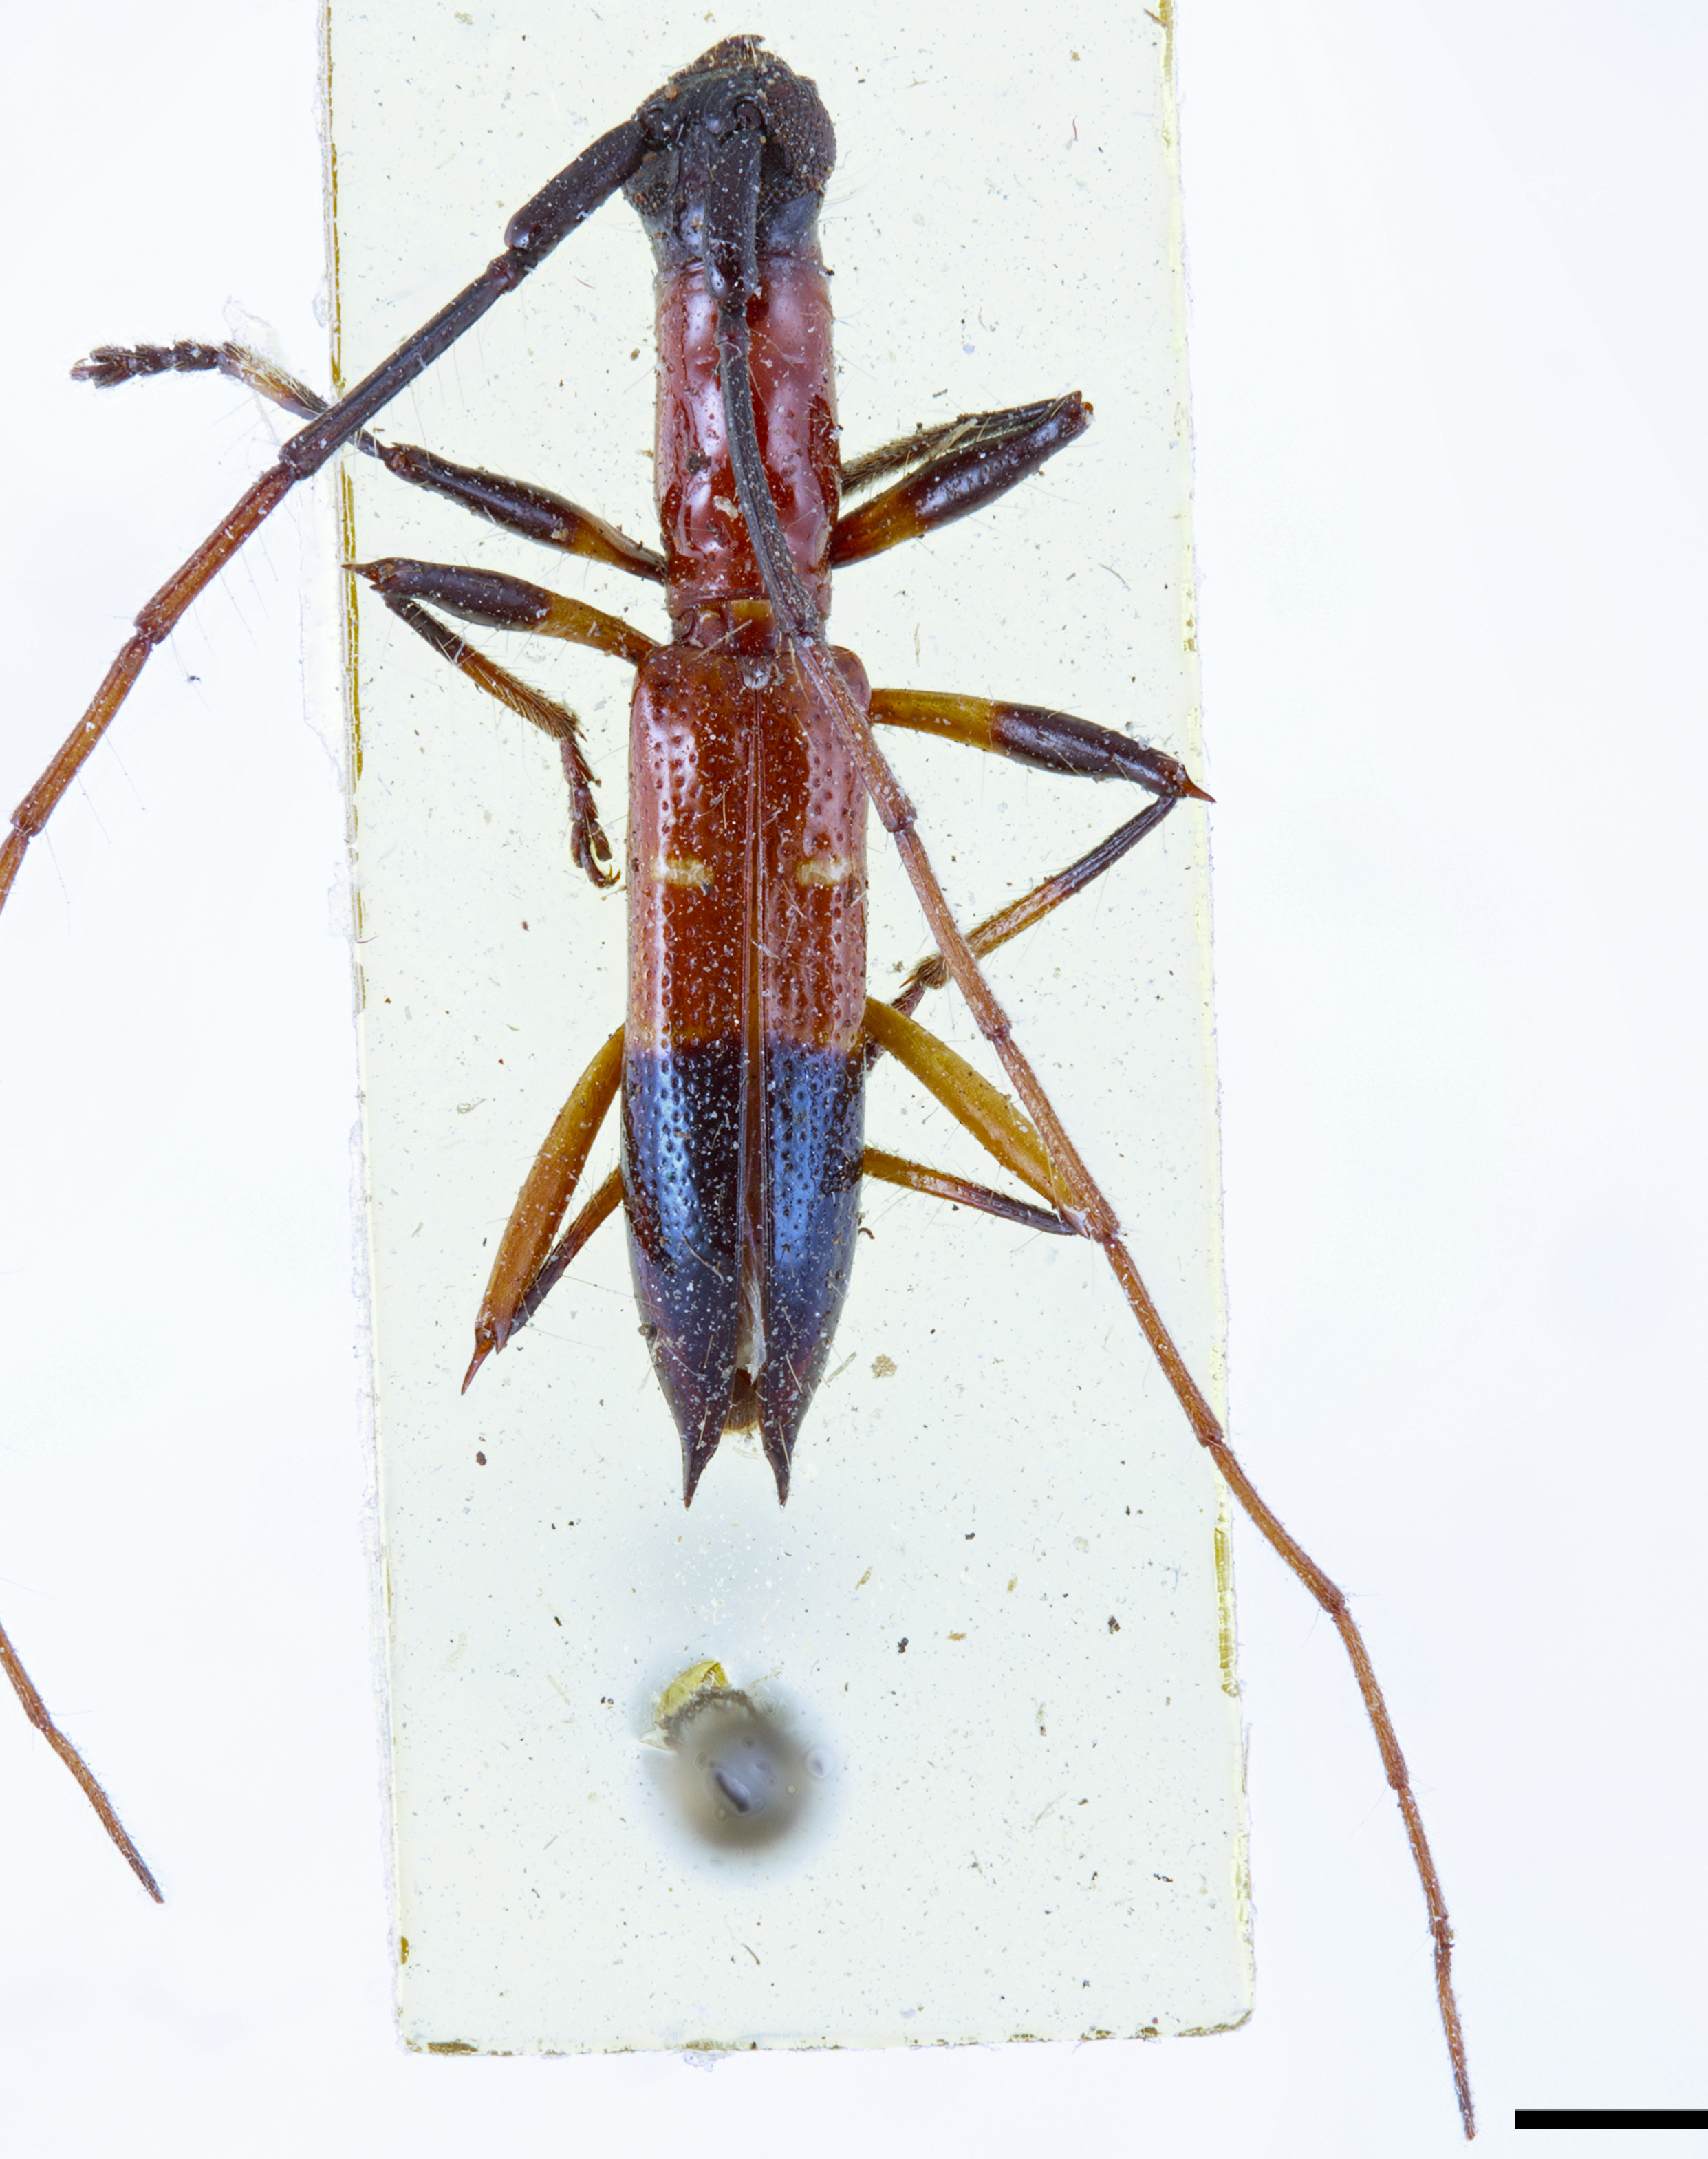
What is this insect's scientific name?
Tetroplon caudatum
